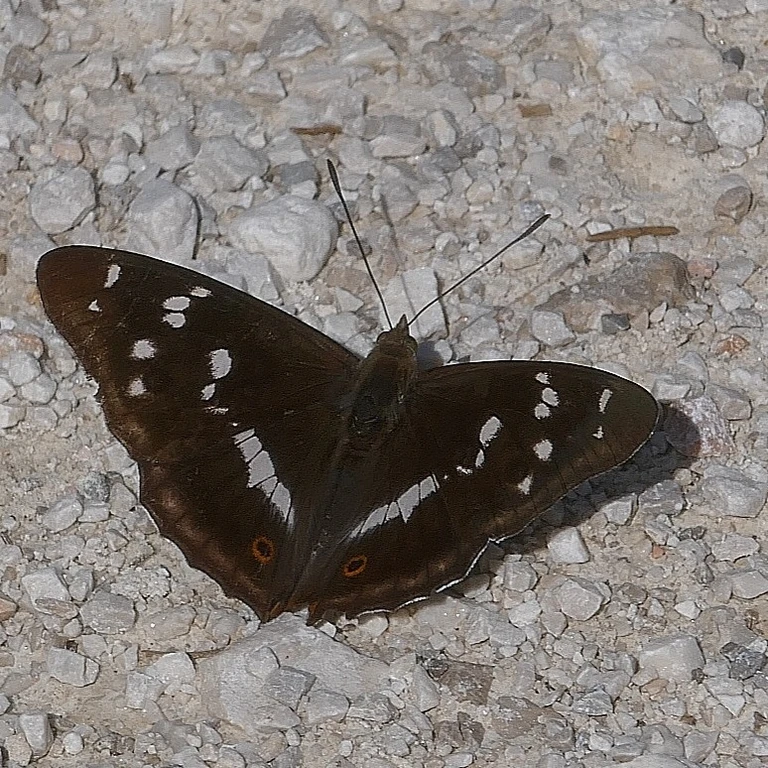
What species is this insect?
Apatura iris
